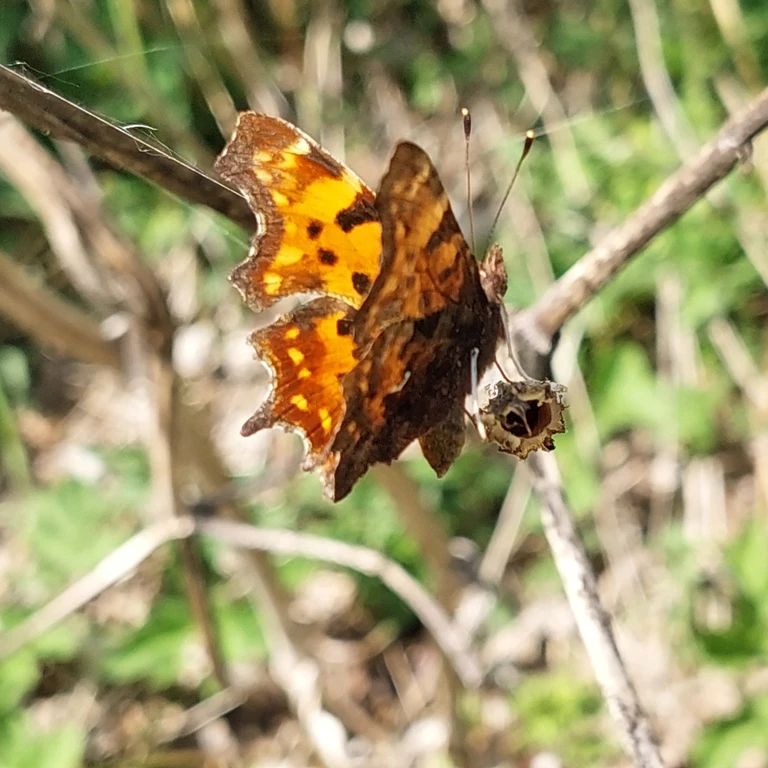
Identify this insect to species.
Polygonia c-album
